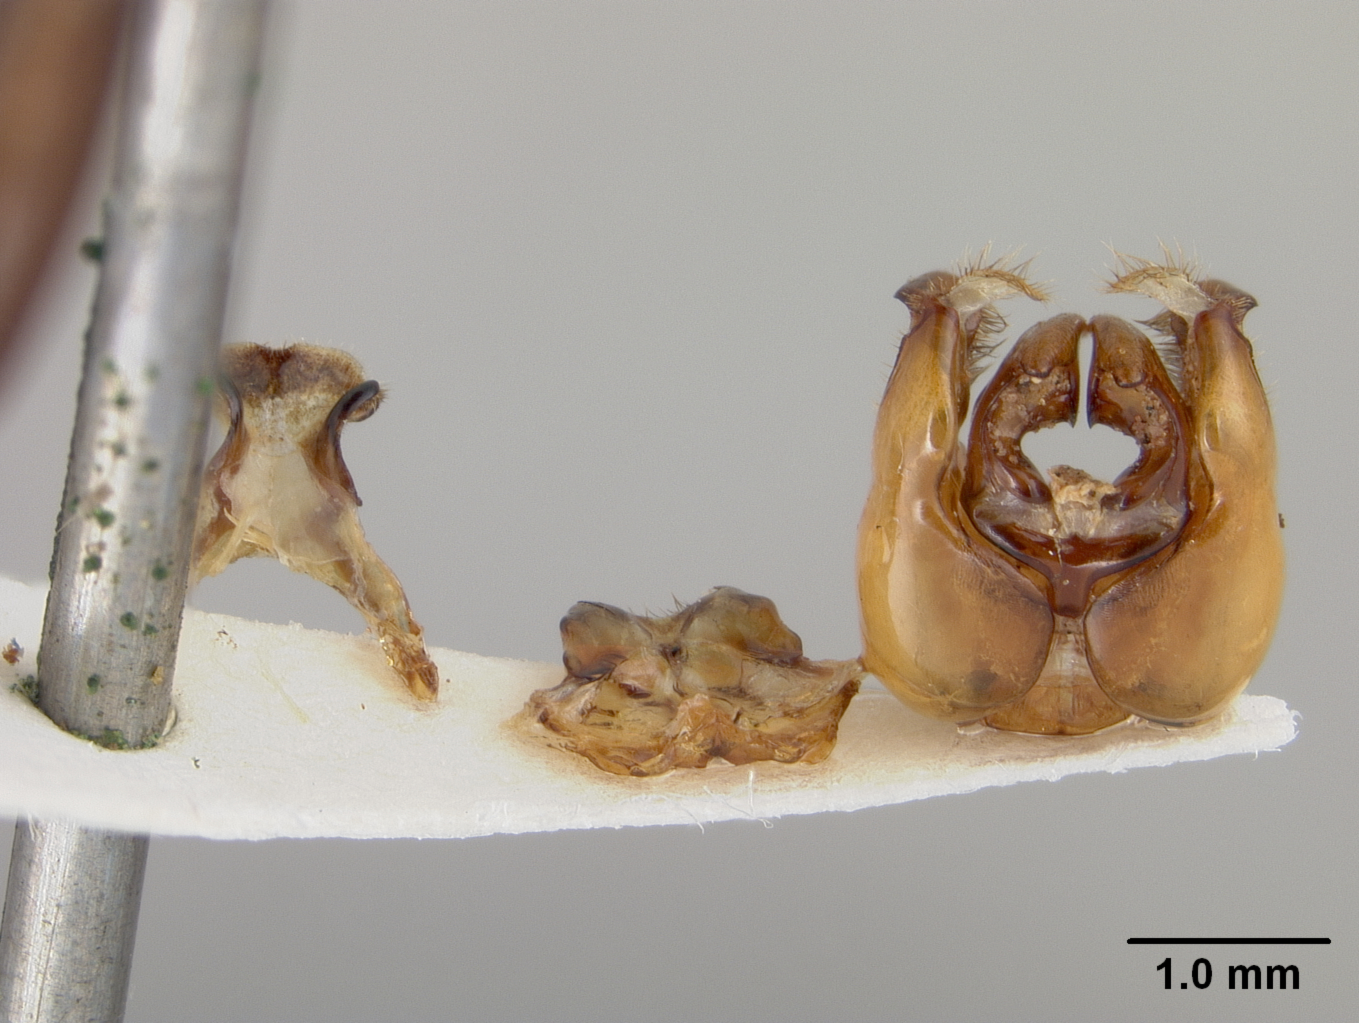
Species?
Anthophora porterae
